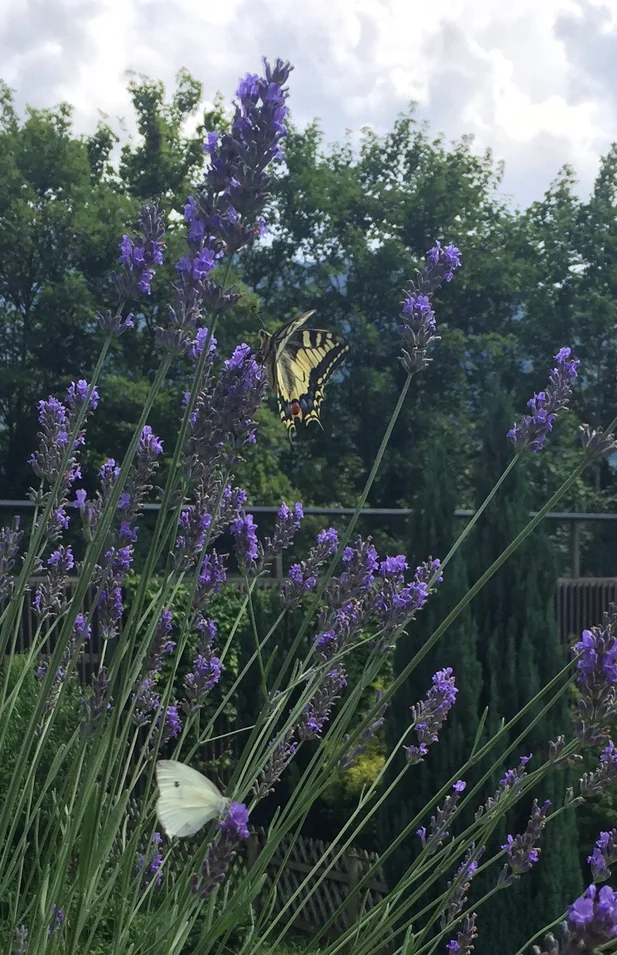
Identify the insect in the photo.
Papilio machaon
